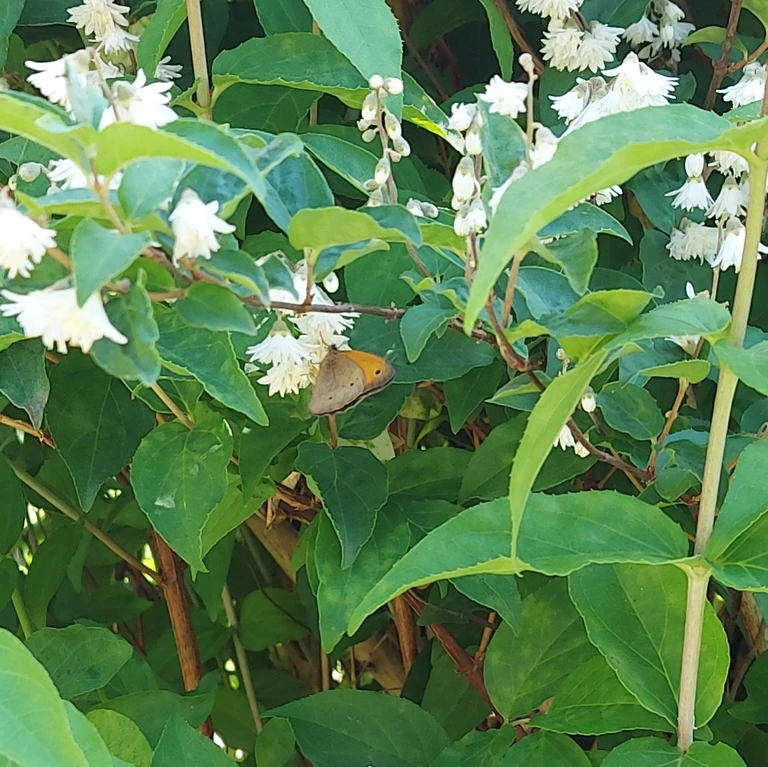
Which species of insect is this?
Maniola jurtina
